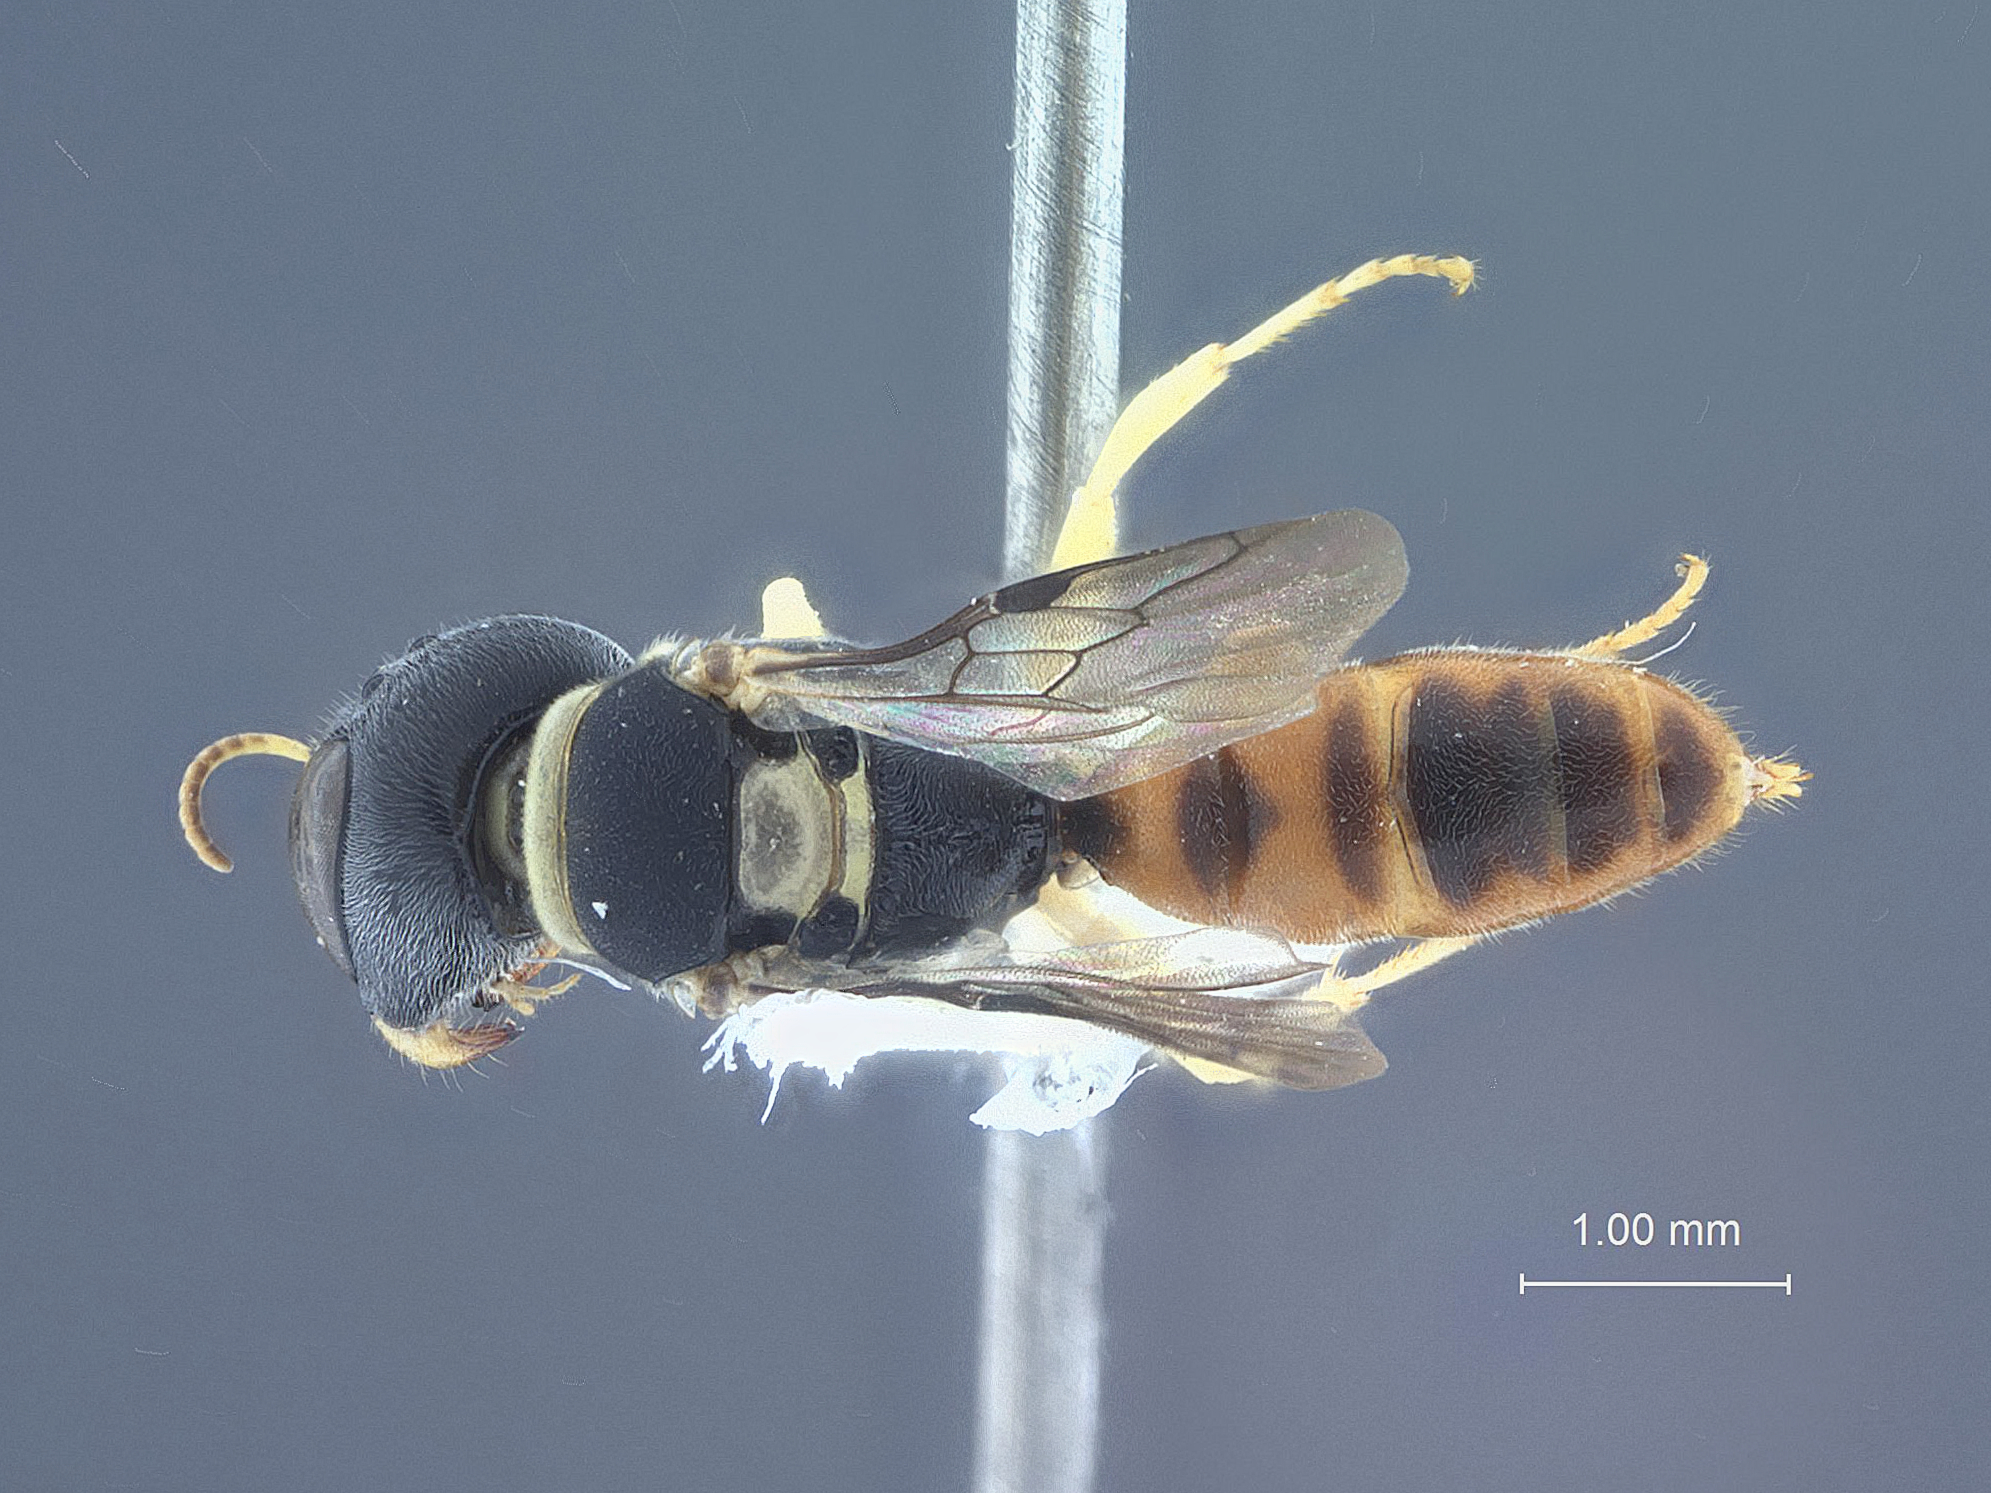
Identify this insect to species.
Krombeinictus nordenae
